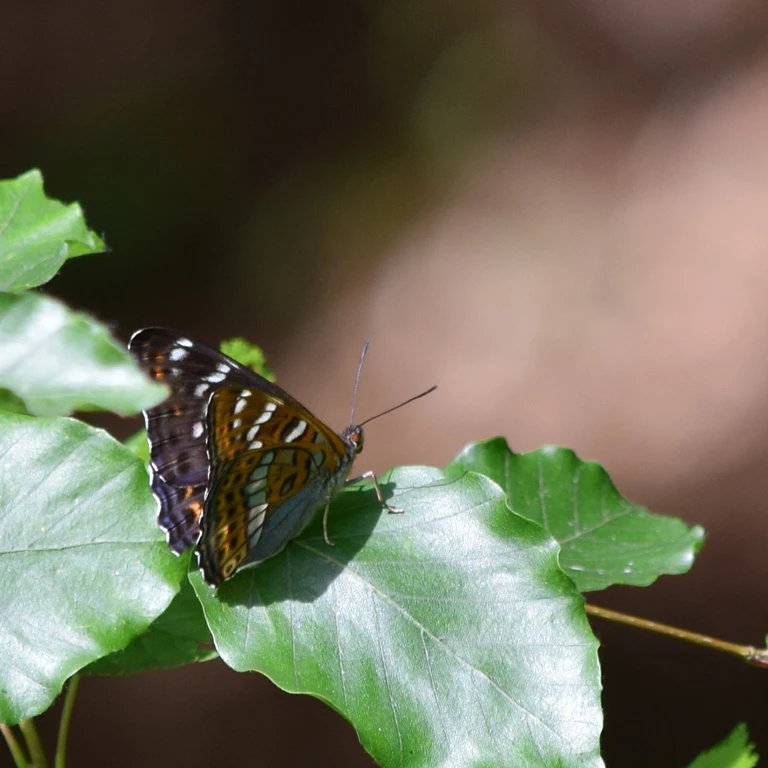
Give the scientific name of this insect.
Limenitis populi
